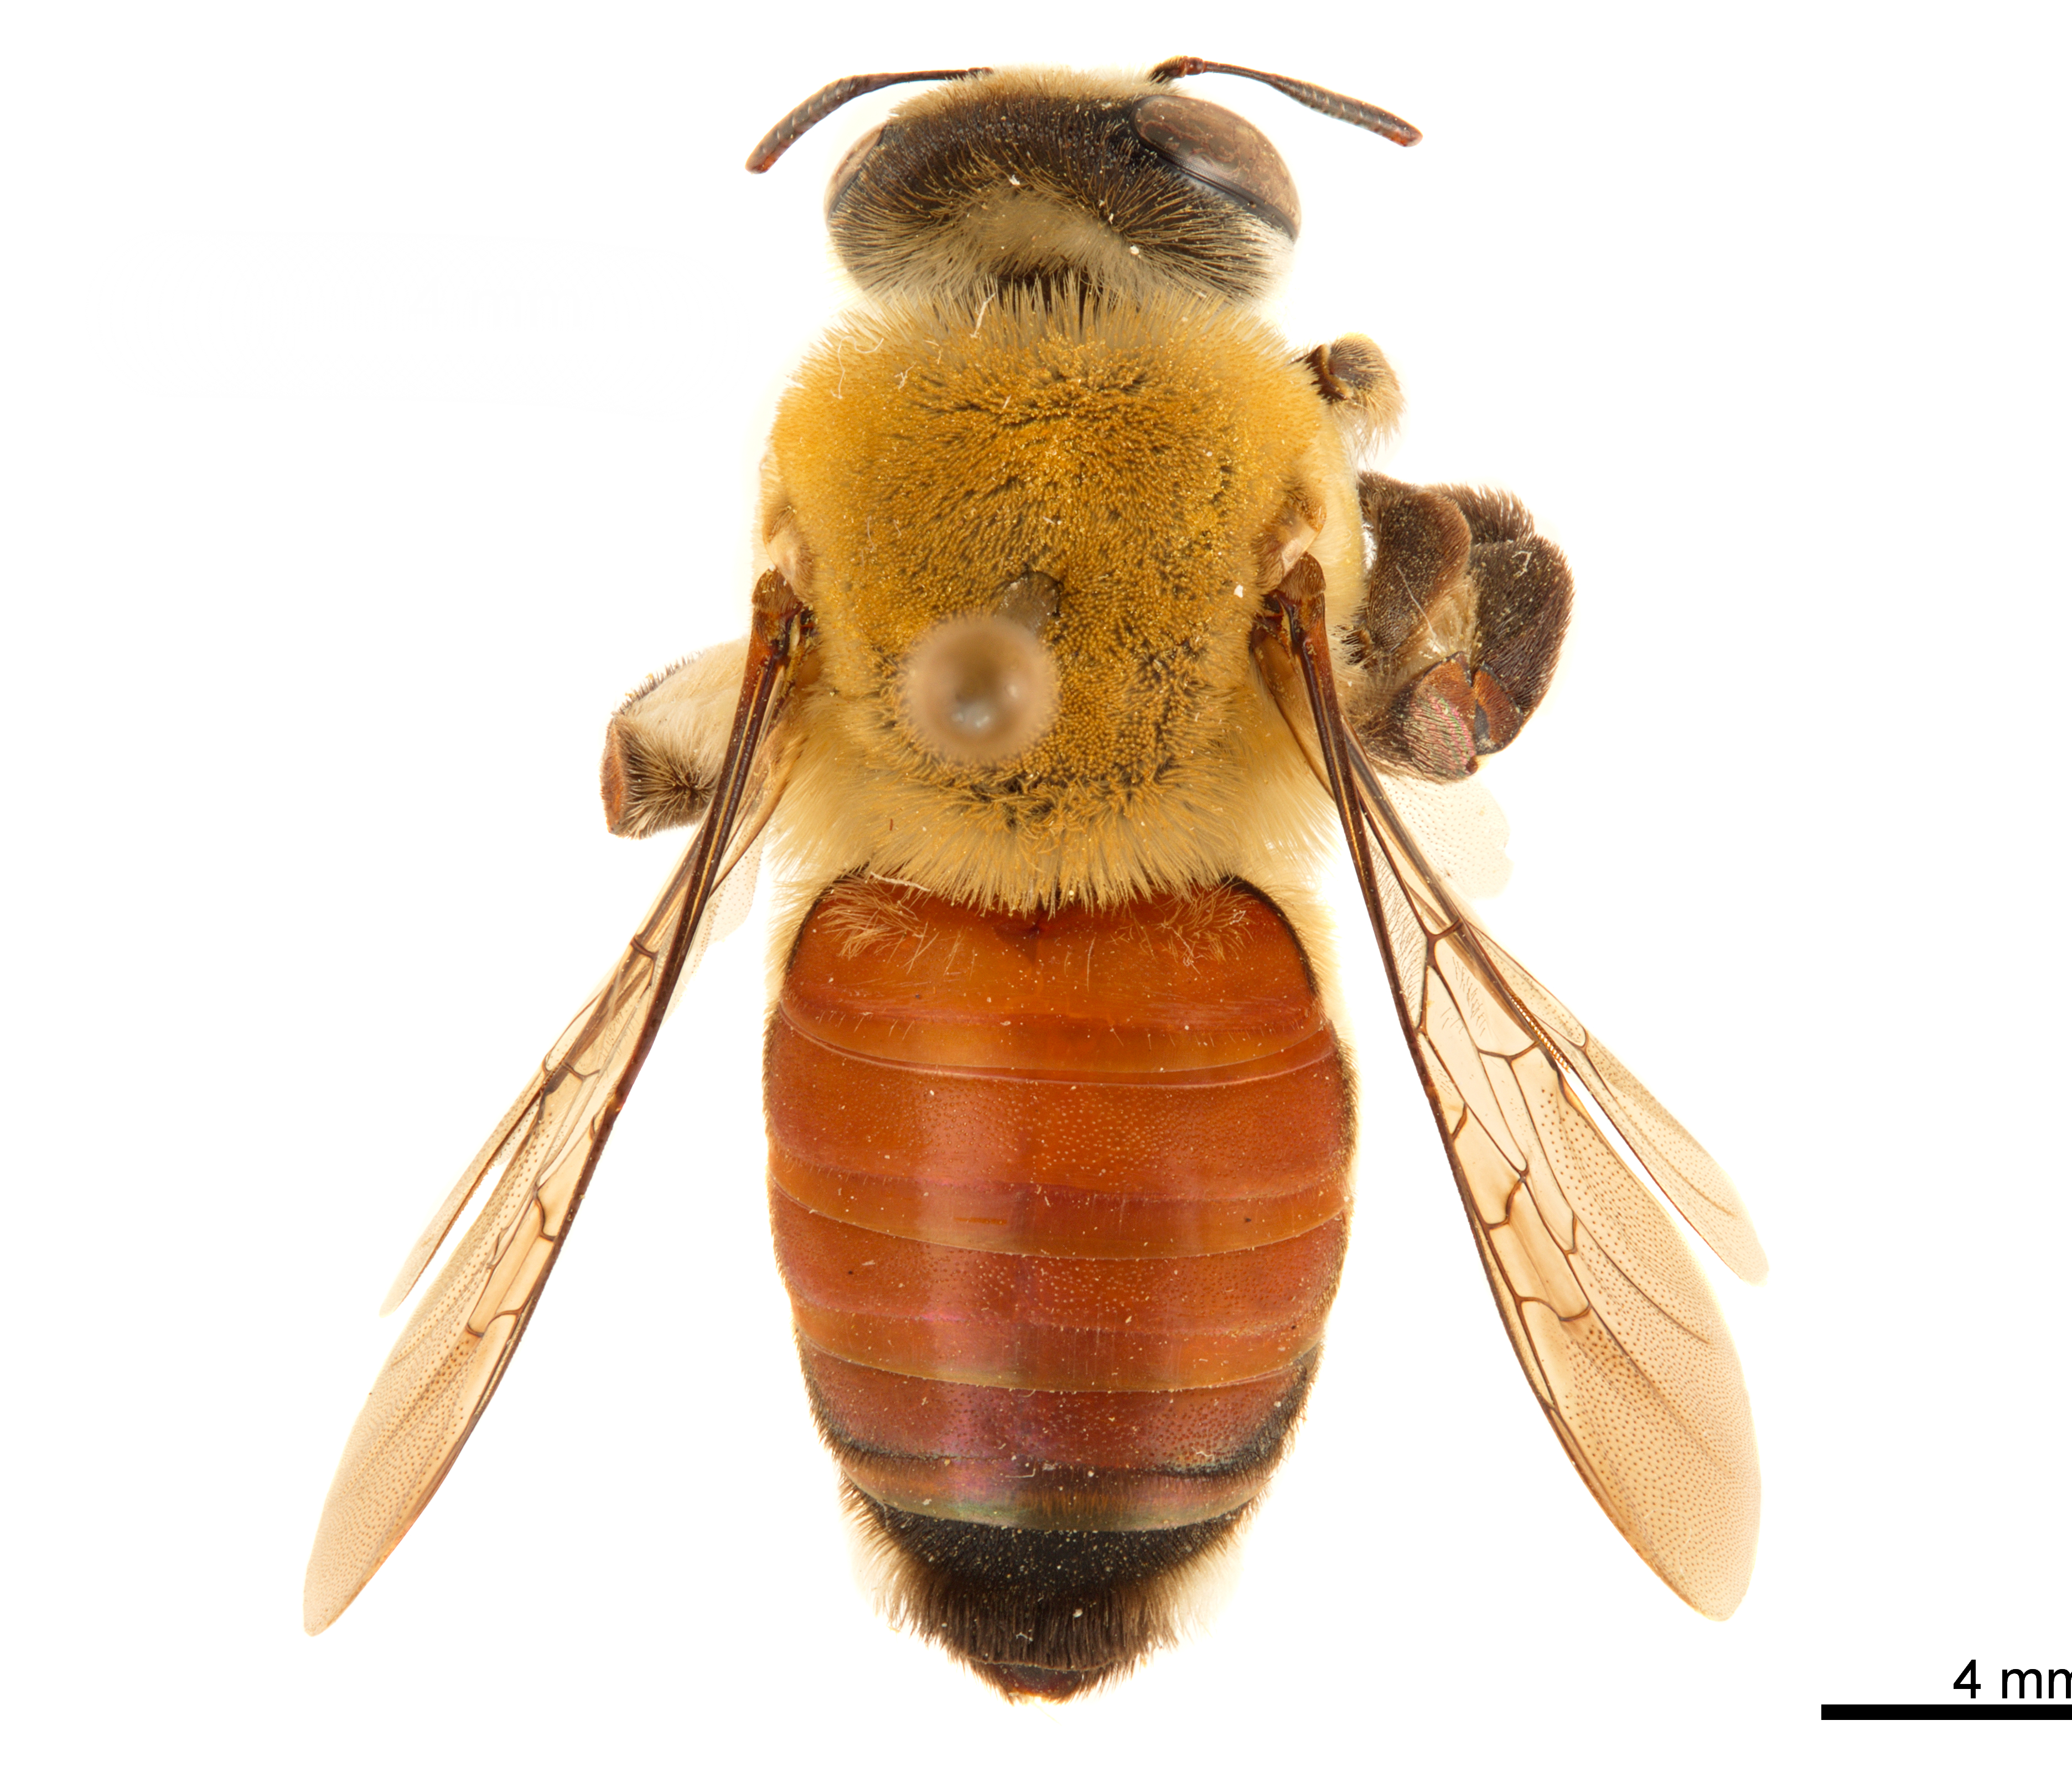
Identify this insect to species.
Notoxaea ferruginea
